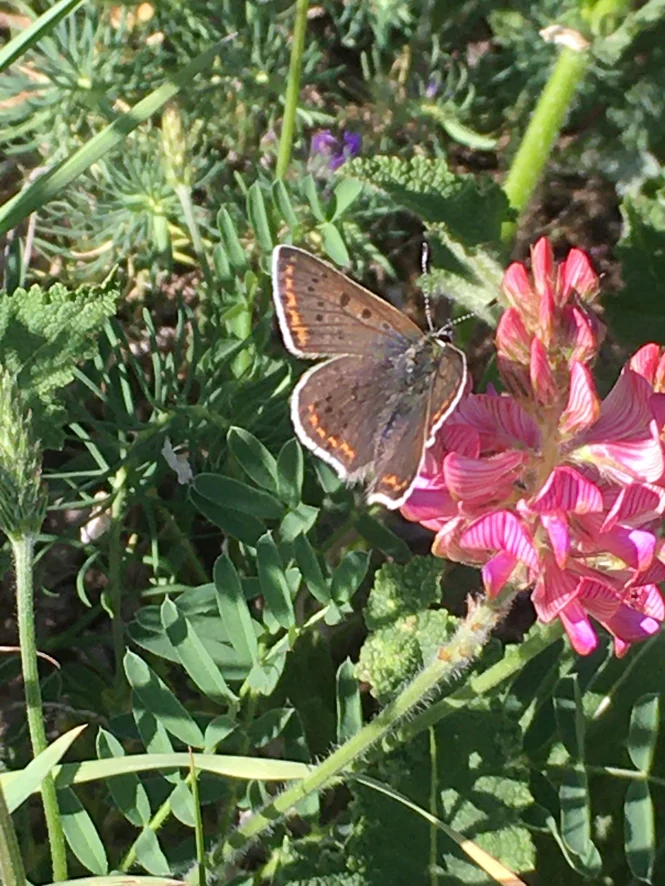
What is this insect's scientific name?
Lycaena tityrus (also Loweia tityrus)
